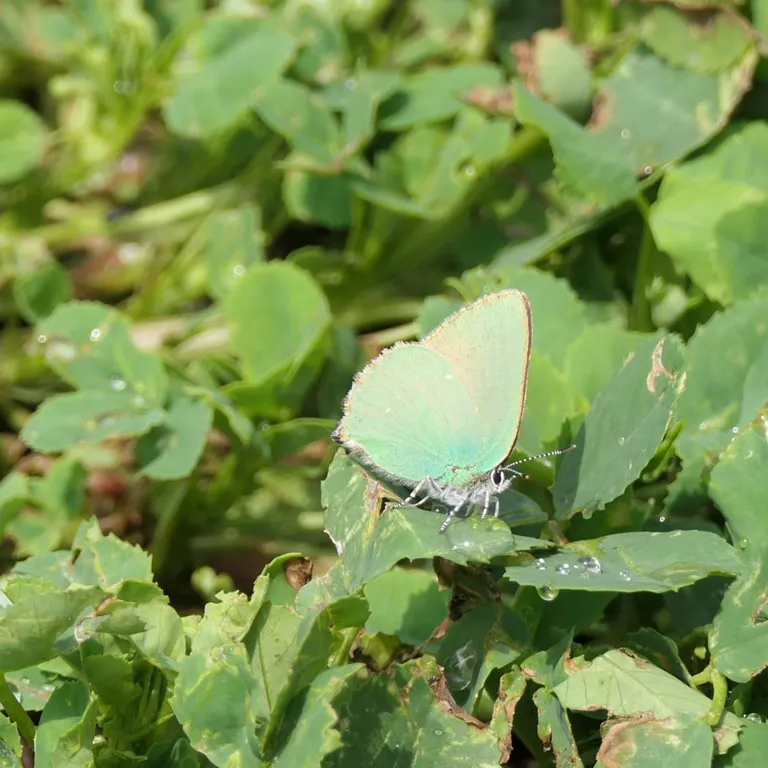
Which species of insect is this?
Callophrys rubi
